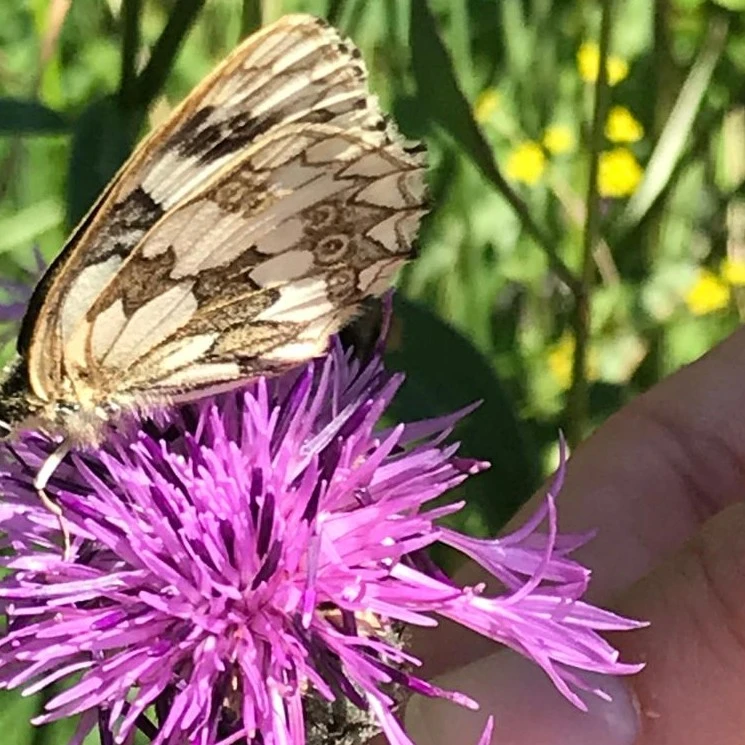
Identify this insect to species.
Melanargia galathea
